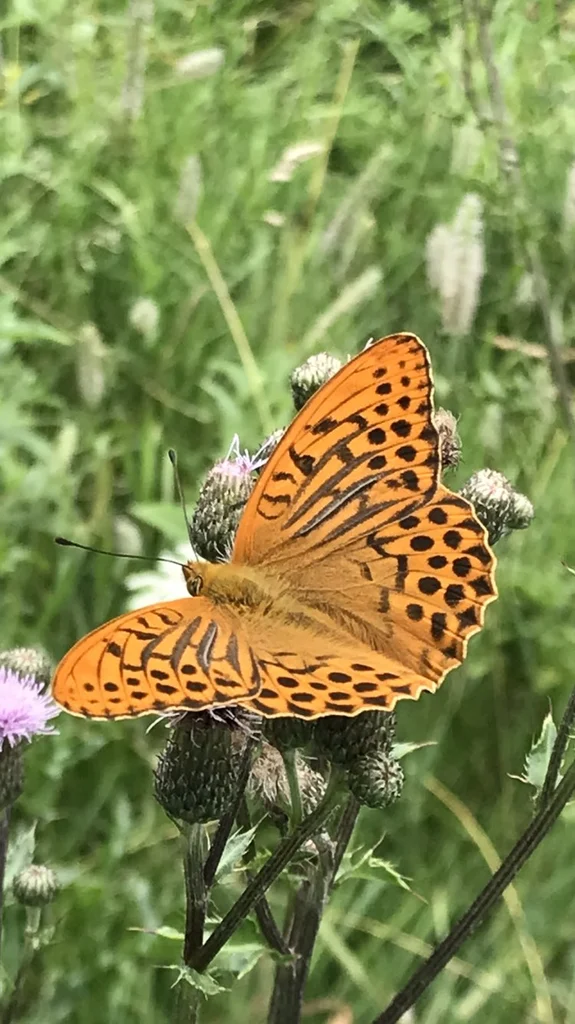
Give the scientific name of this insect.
Argynnis paphia
